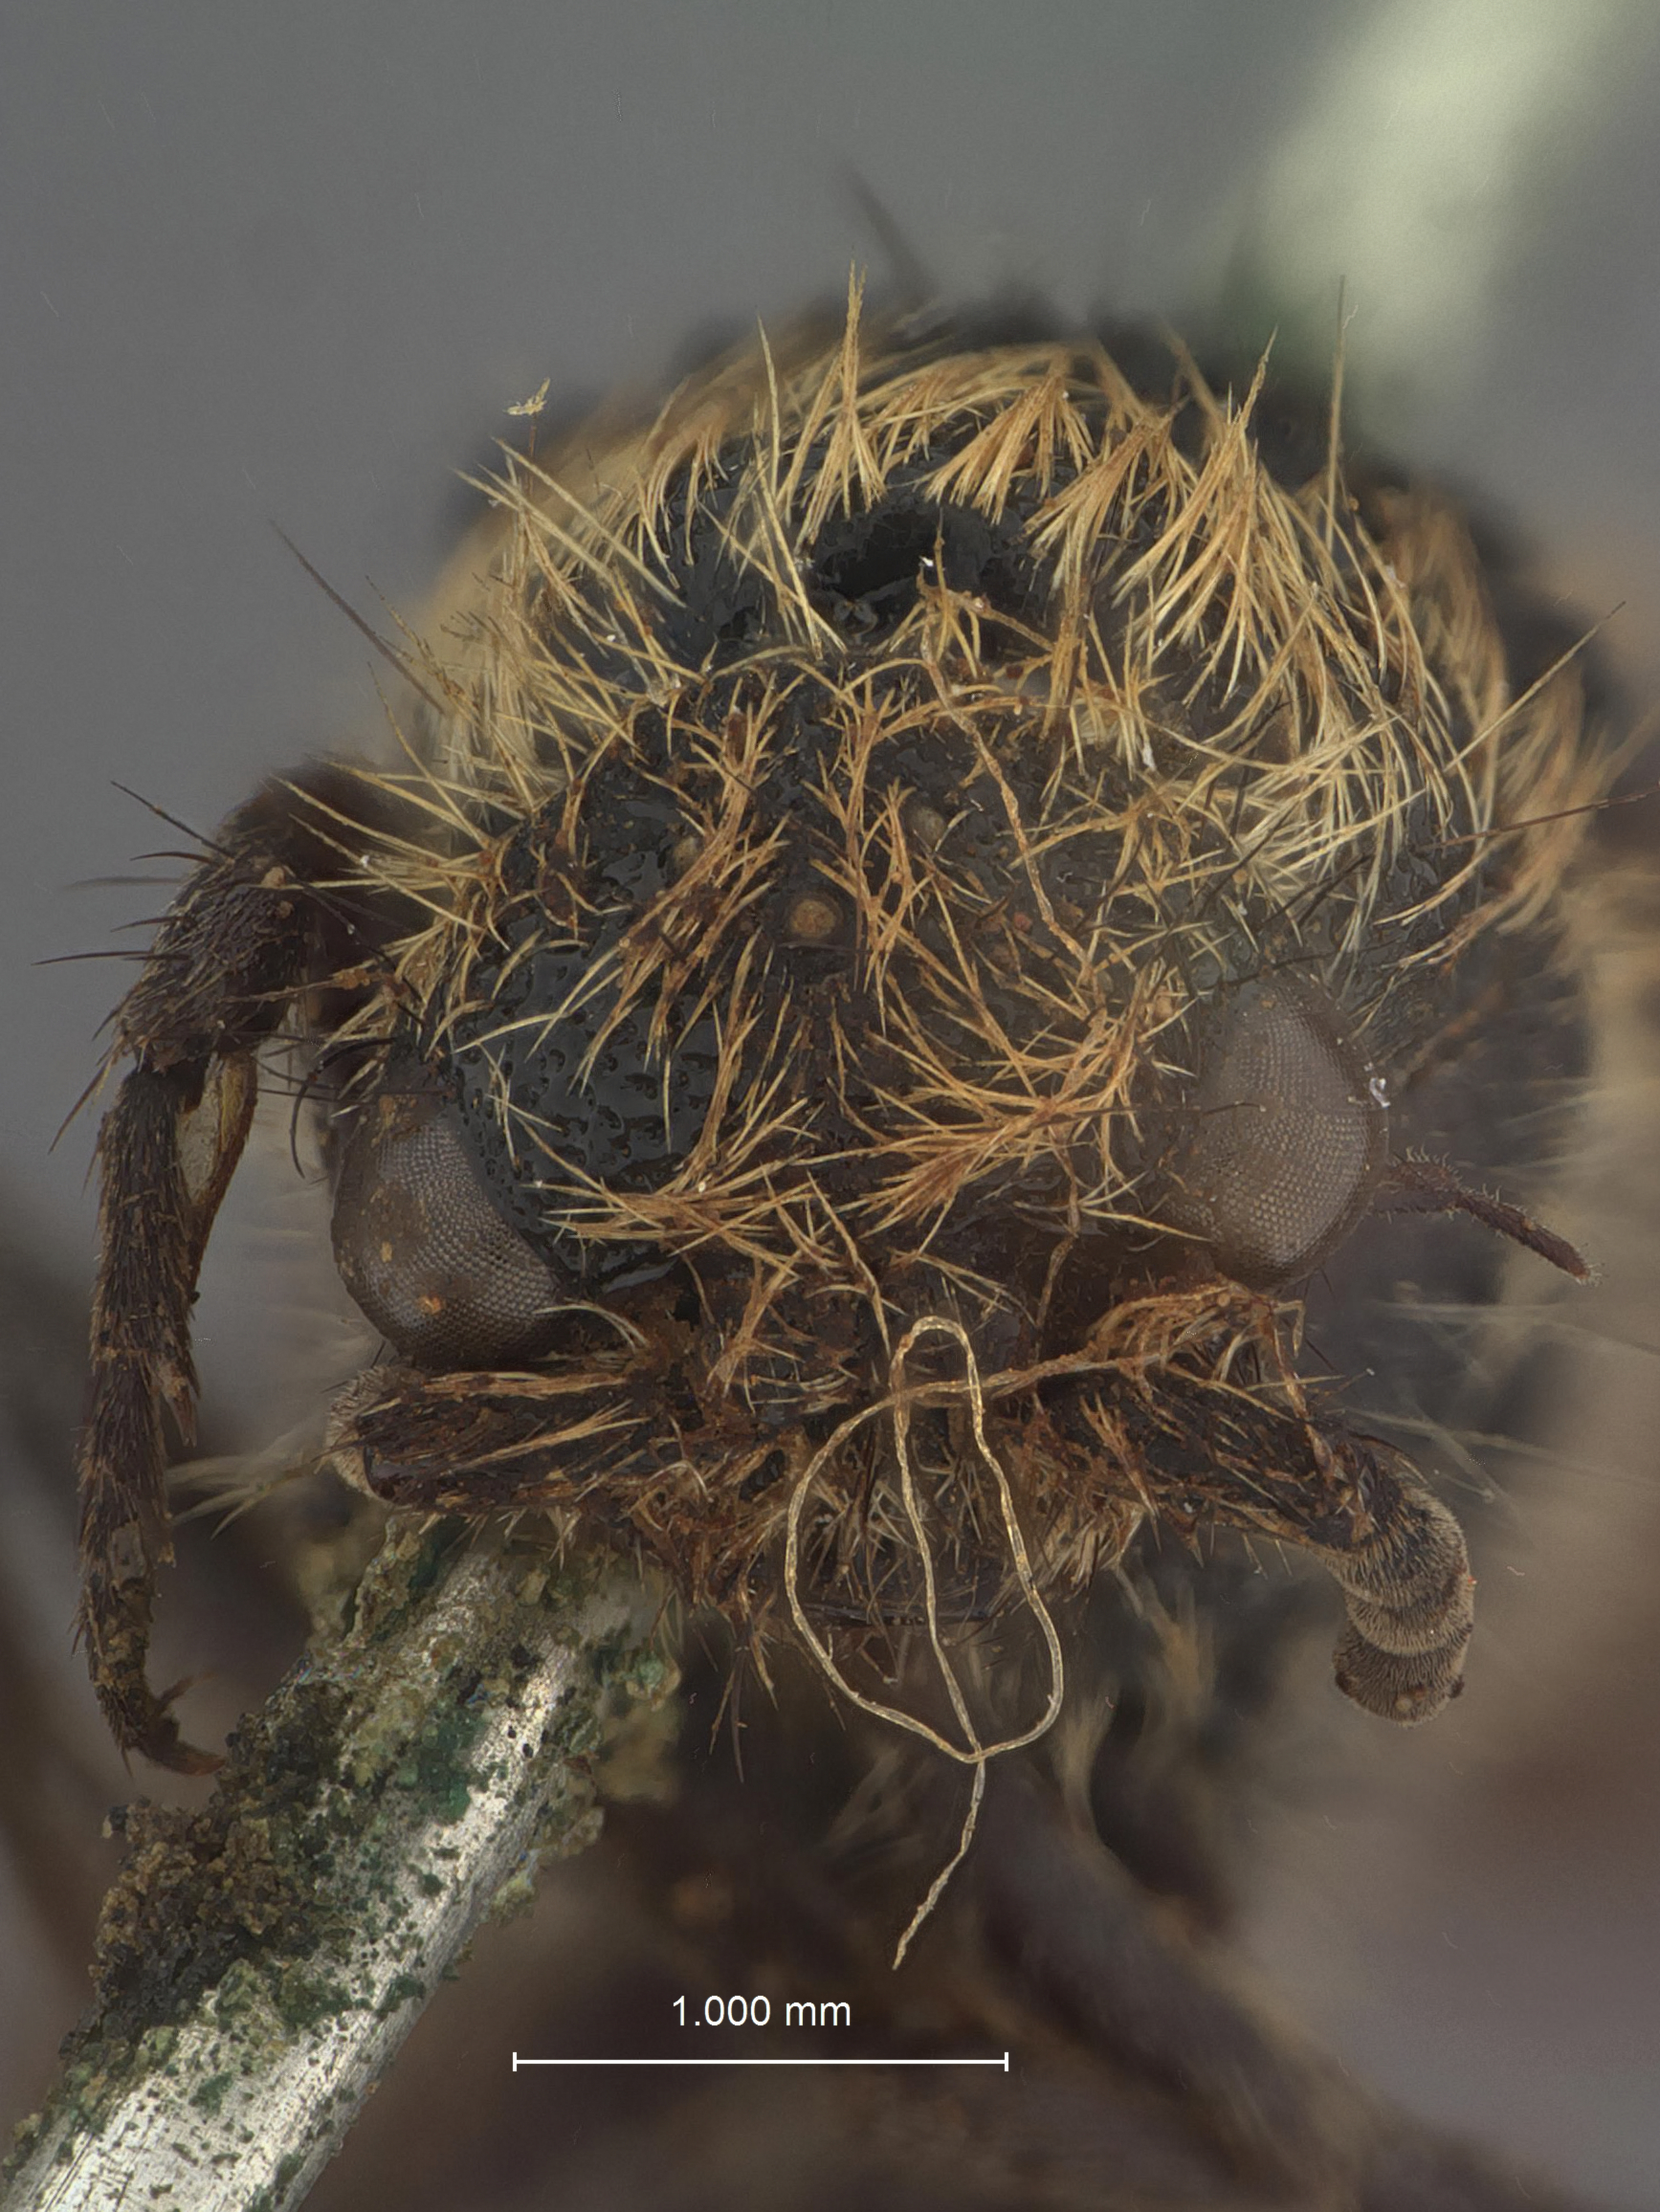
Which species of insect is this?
Dasymutilla deyrollesi
